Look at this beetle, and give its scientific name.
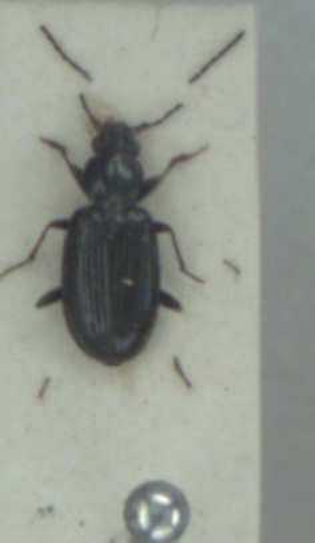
Bembidion tibiale
